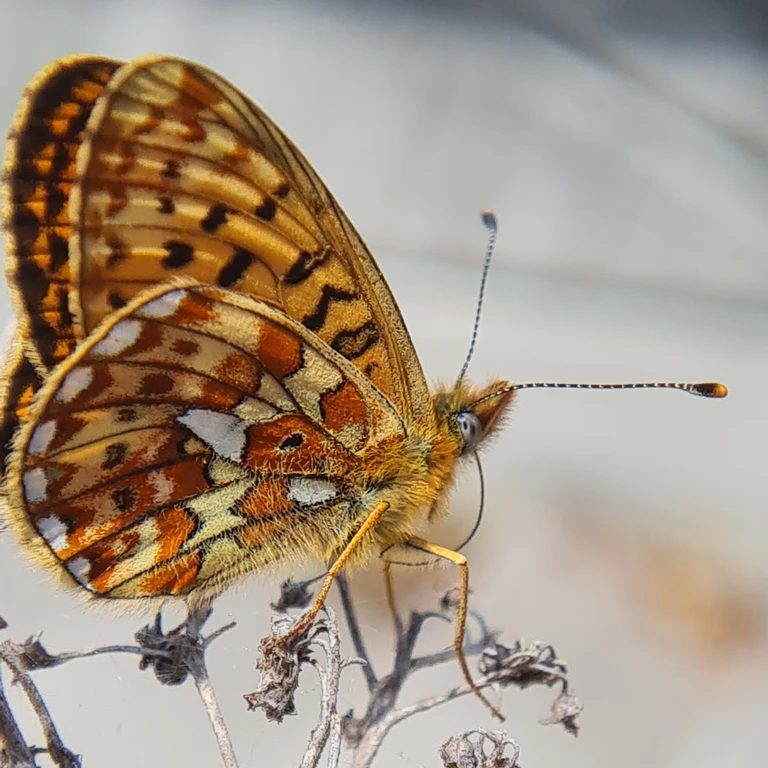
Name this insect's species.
Boloria euphrosyne (also Clossiana euphrosyne)
